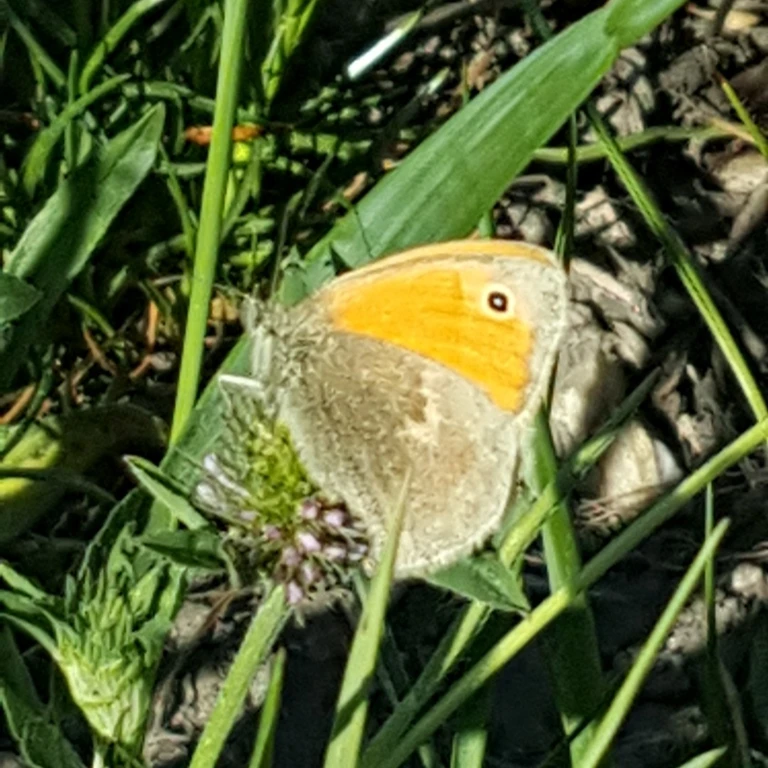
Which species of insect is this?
Coenonympha pamphilus
